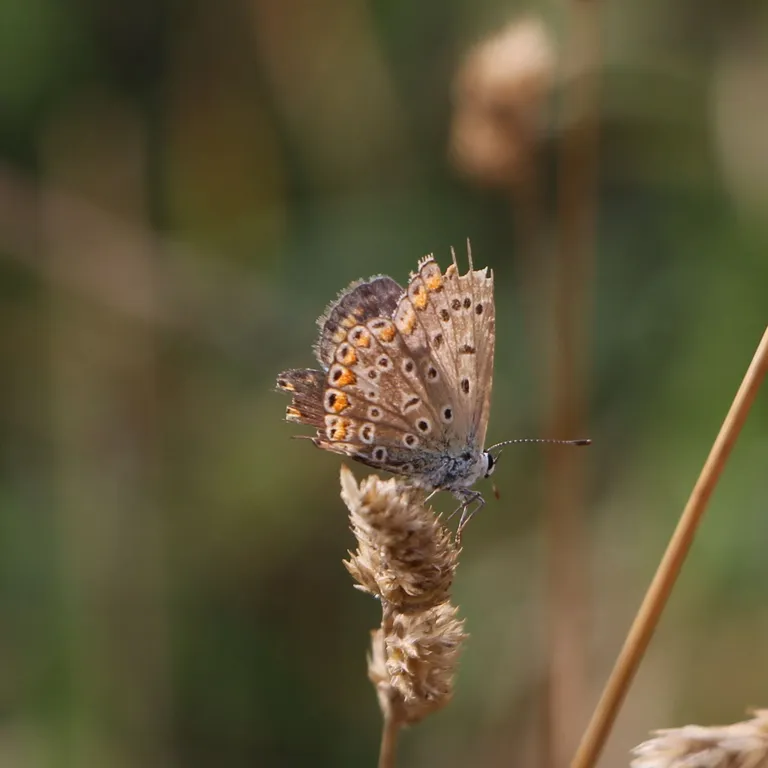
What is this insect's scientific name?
Polyommatus icarus
